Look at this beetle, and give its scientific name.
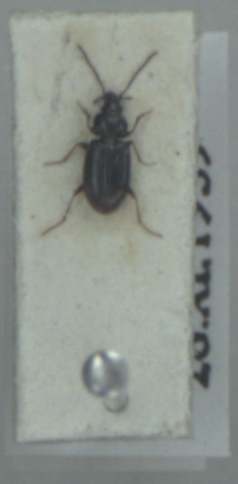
Bembidion guttula
